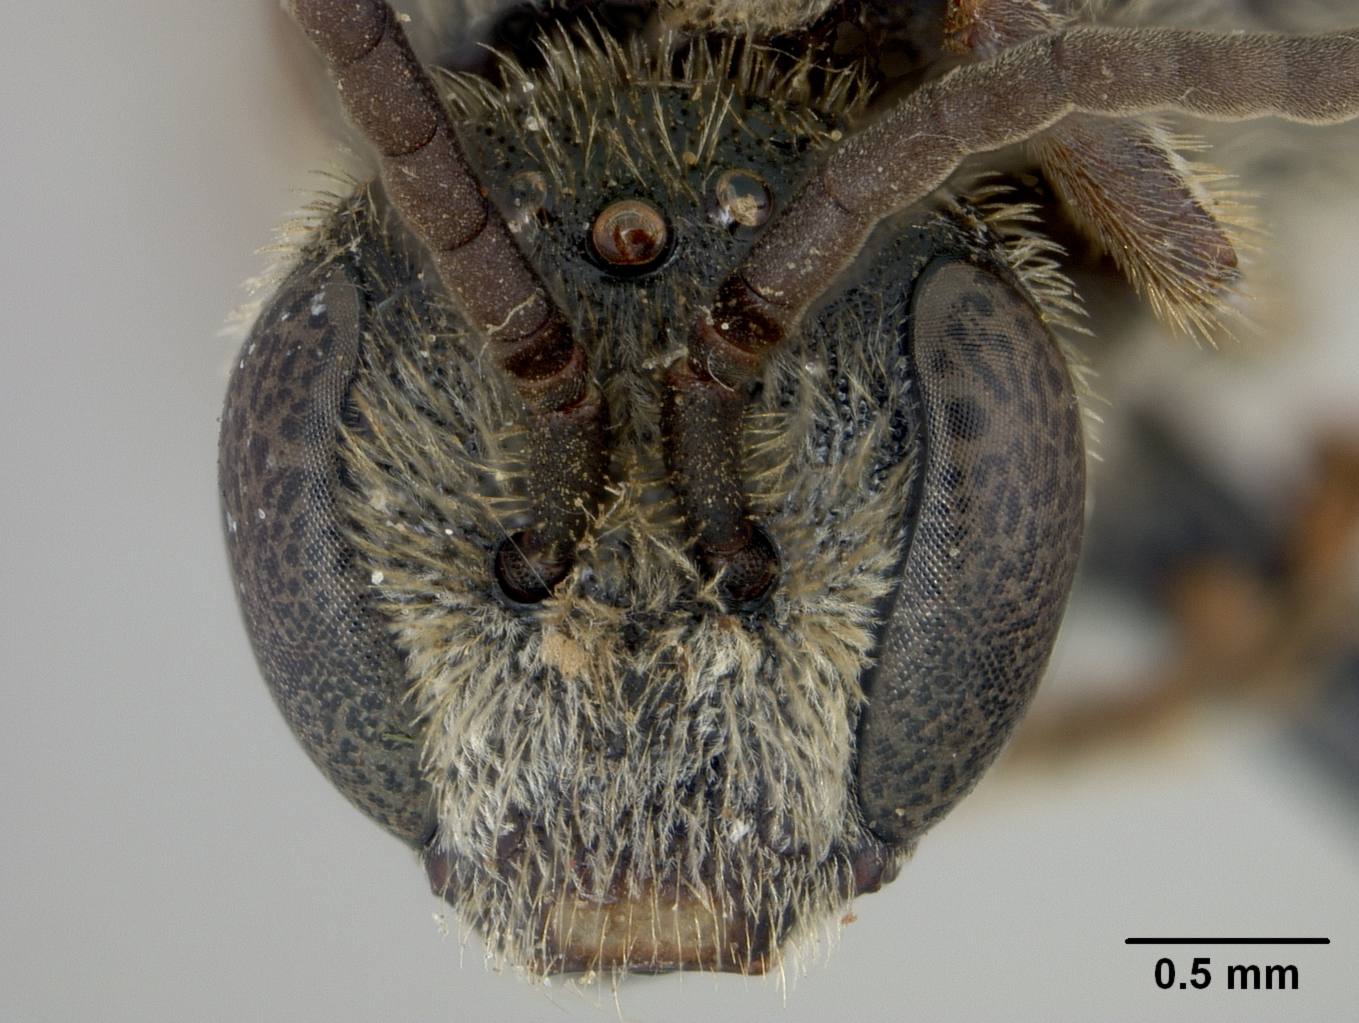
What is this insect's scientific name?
Halictus horishensis
